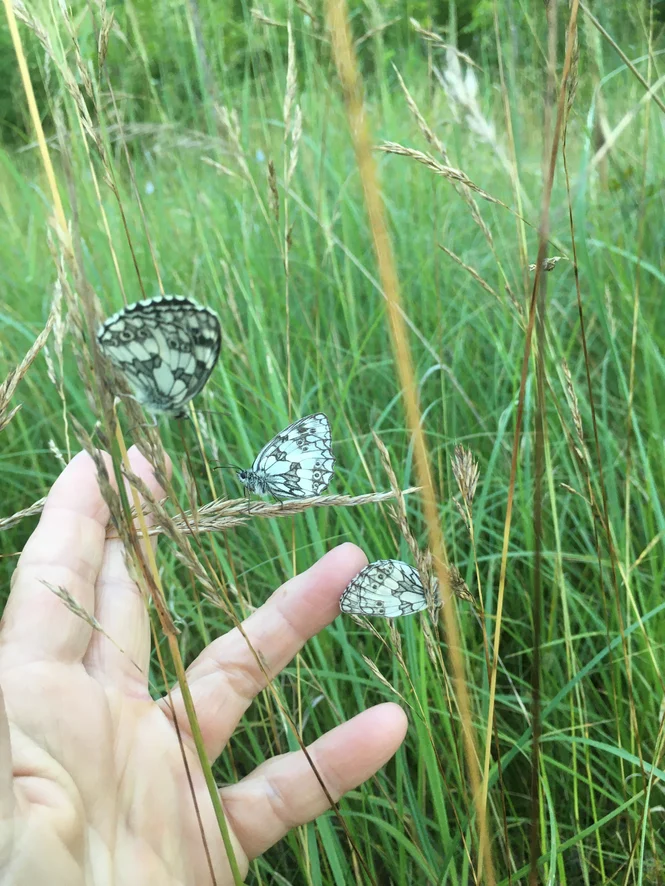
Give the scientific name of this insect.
Melanargia galathea
